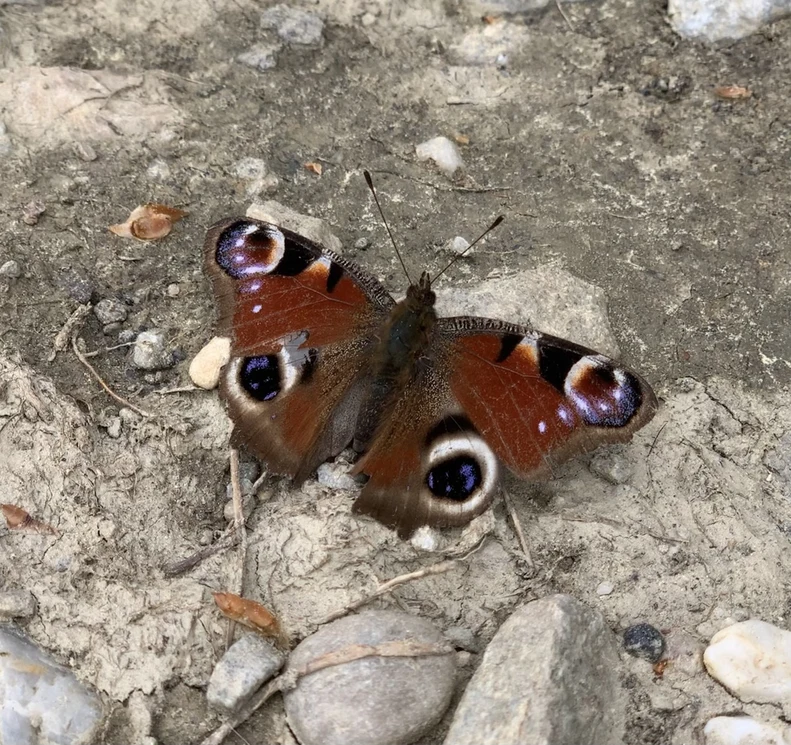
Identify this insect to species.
Aglais io
